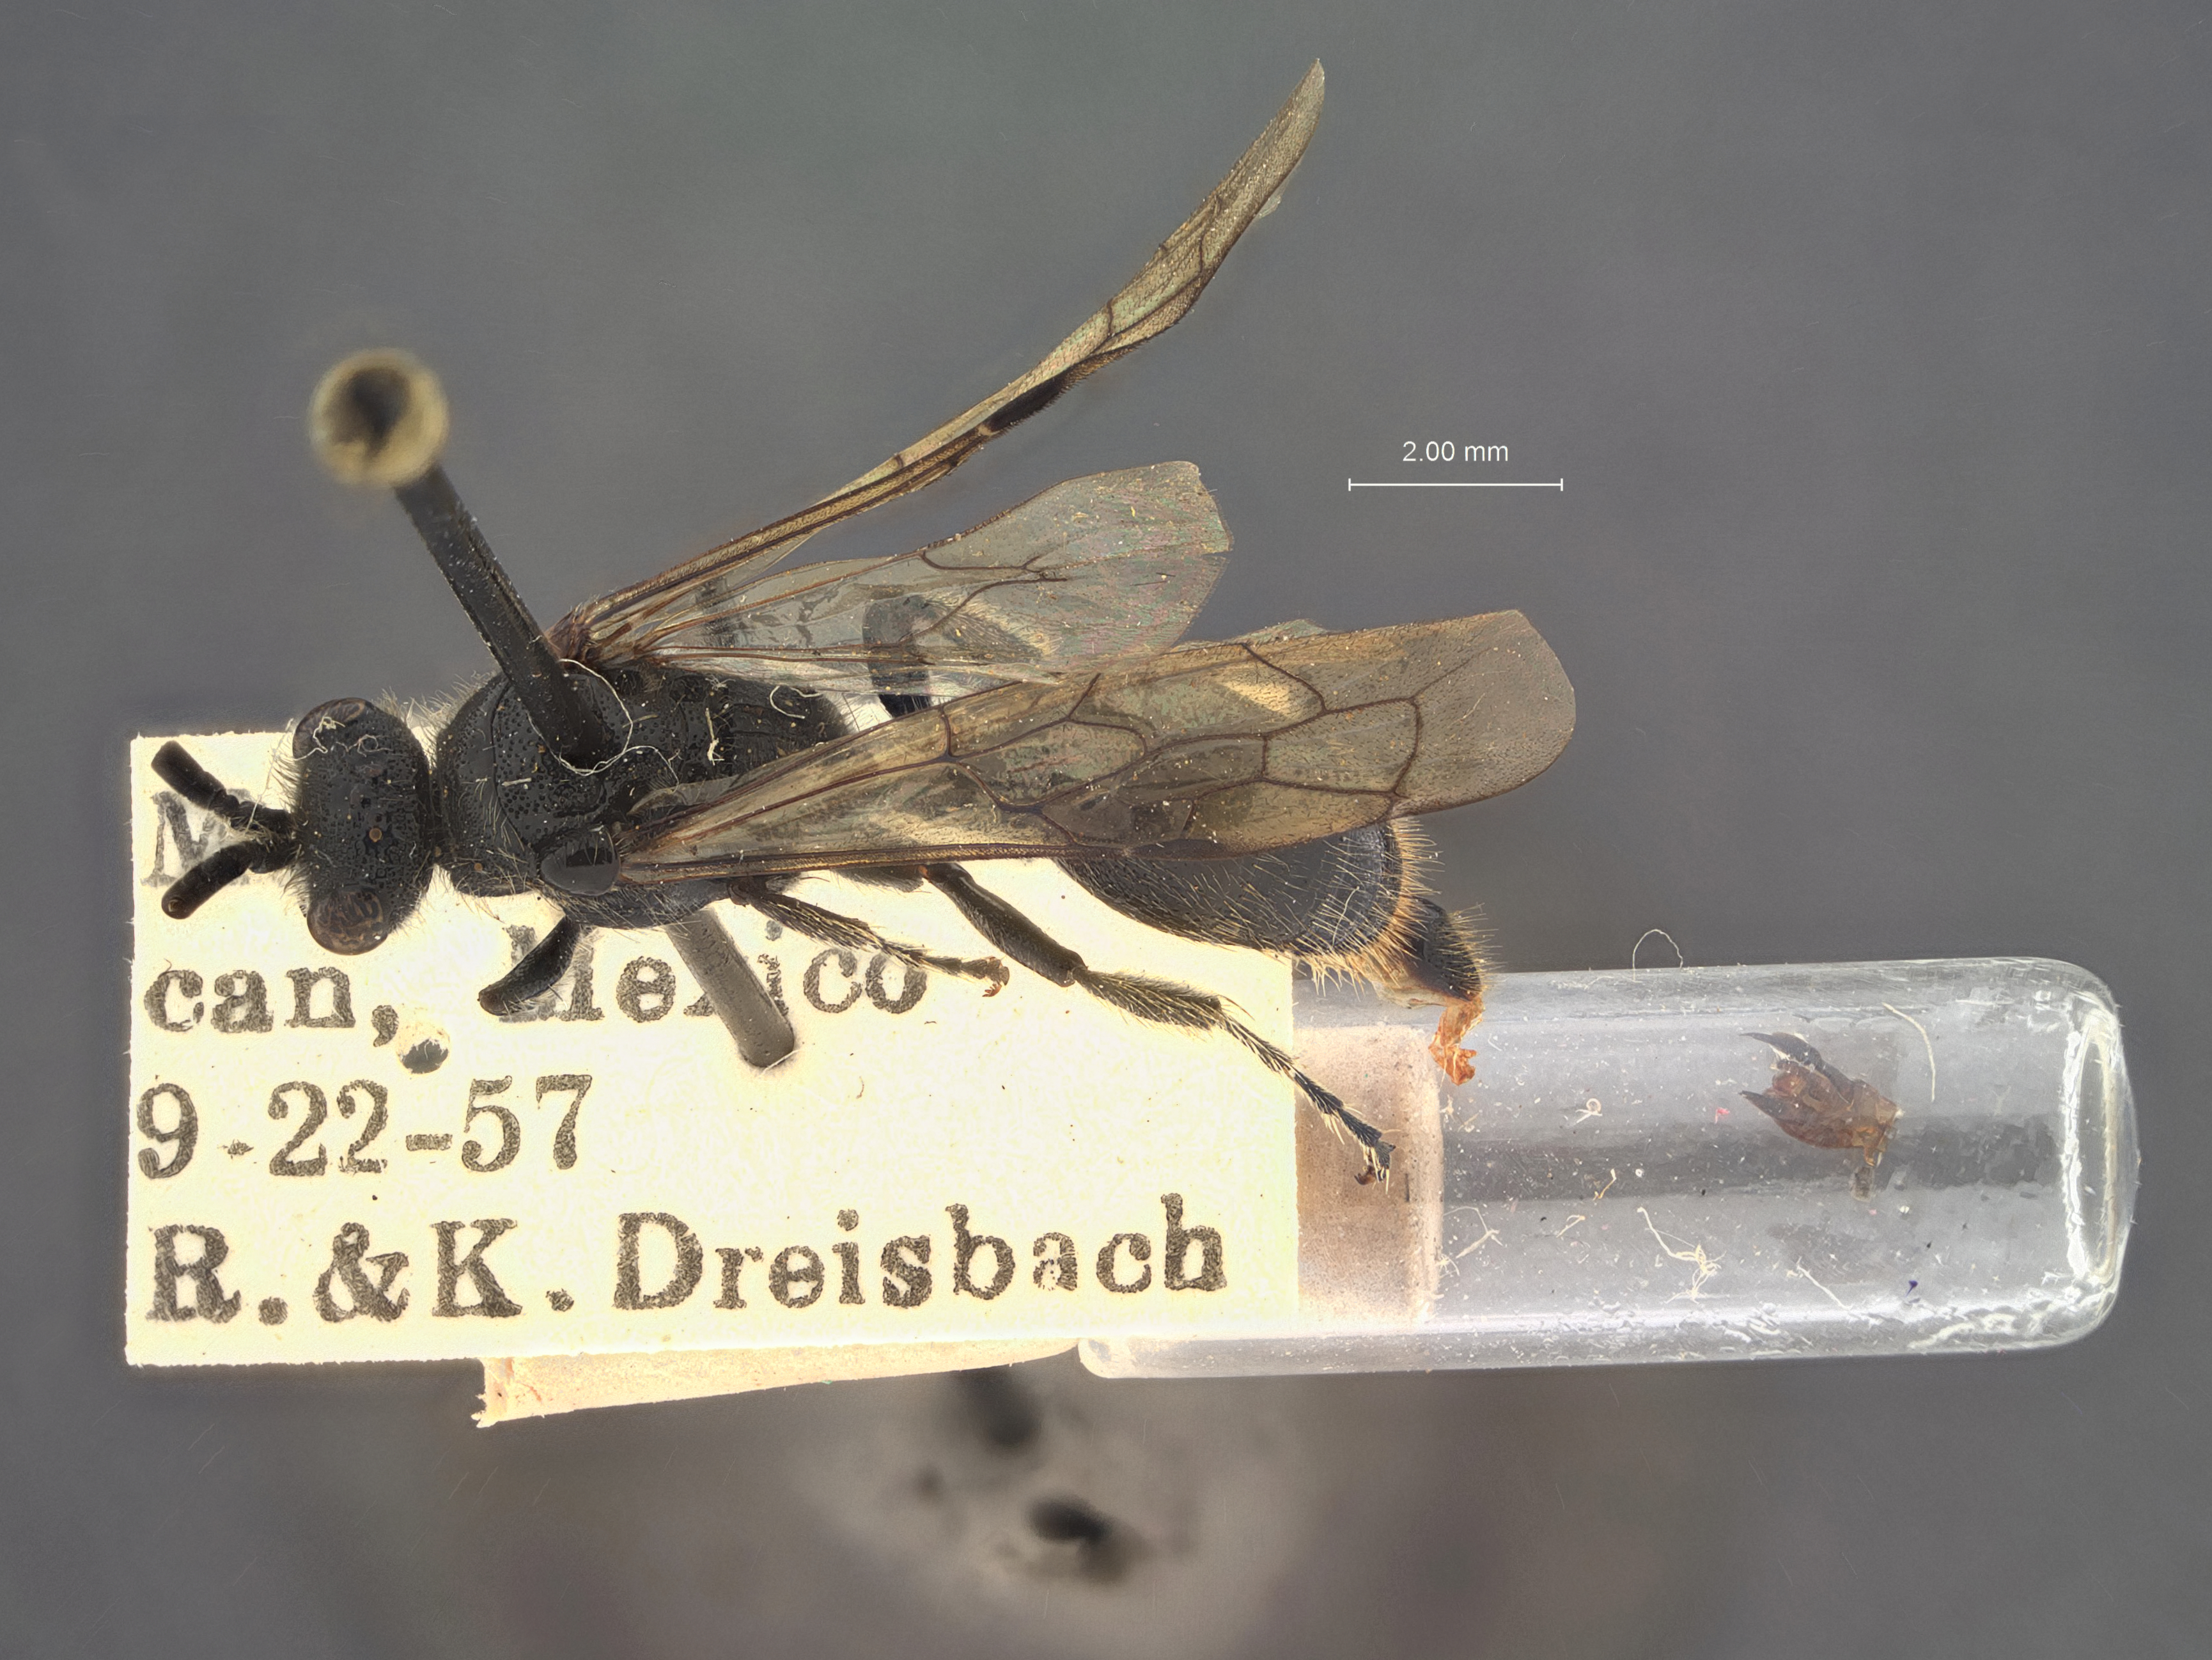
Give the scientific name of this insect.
Krombeinia morelia
